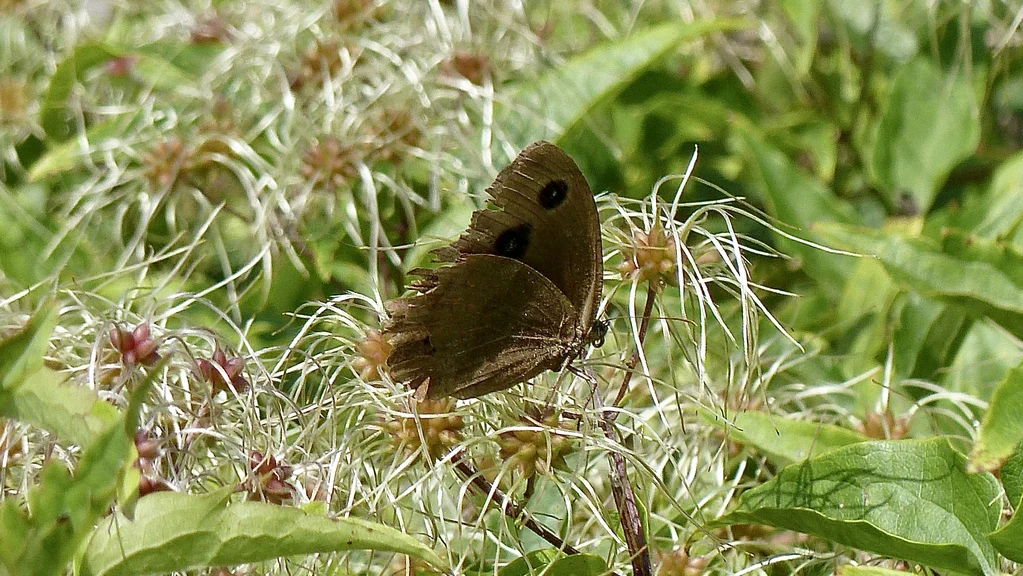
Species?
Minois dryas
